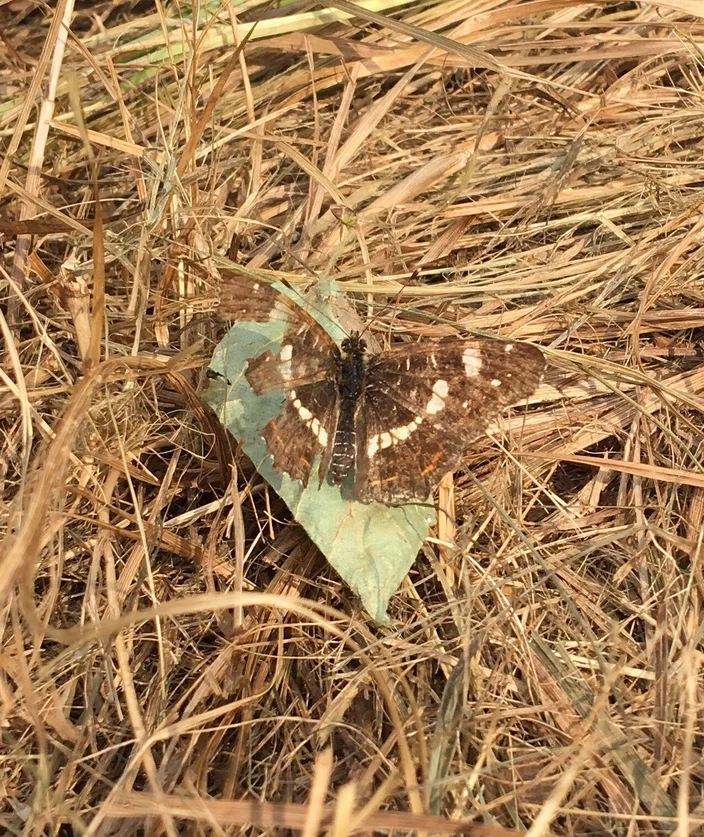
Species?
Araschnia levana
